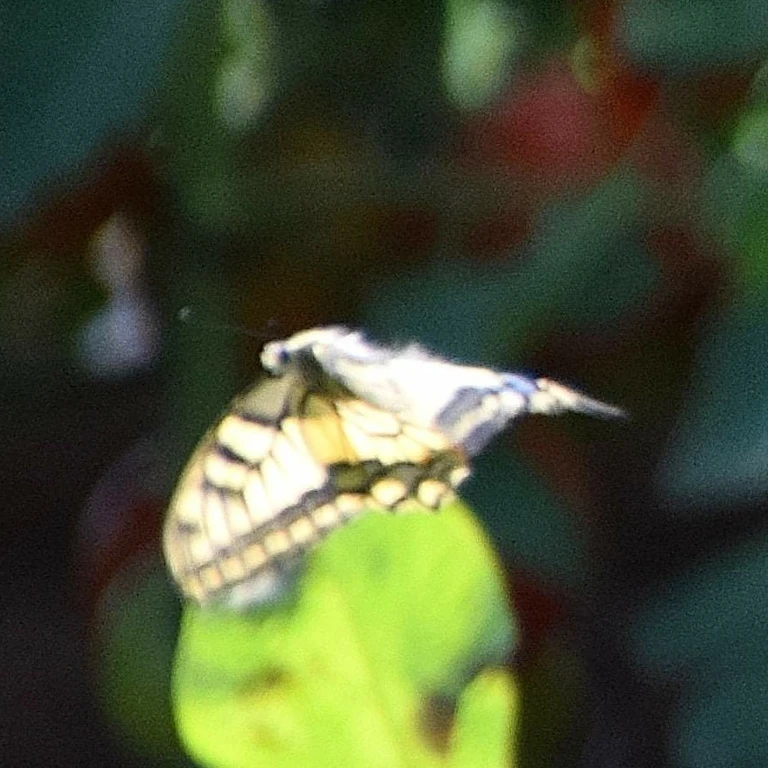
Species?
Papilio machaon
